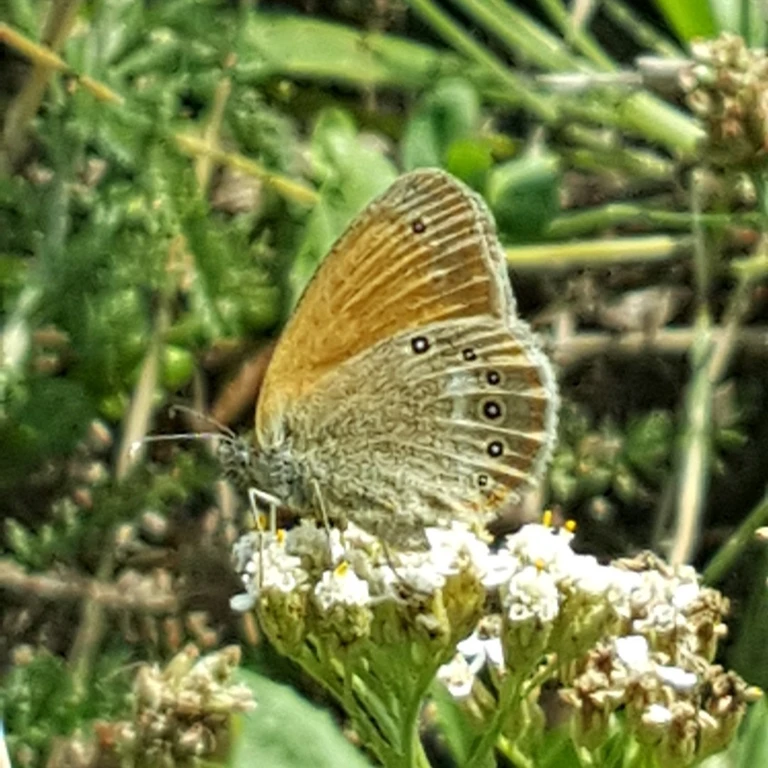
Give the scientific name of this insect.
Coenonympha glycerion (also Coenonympha iphis)
